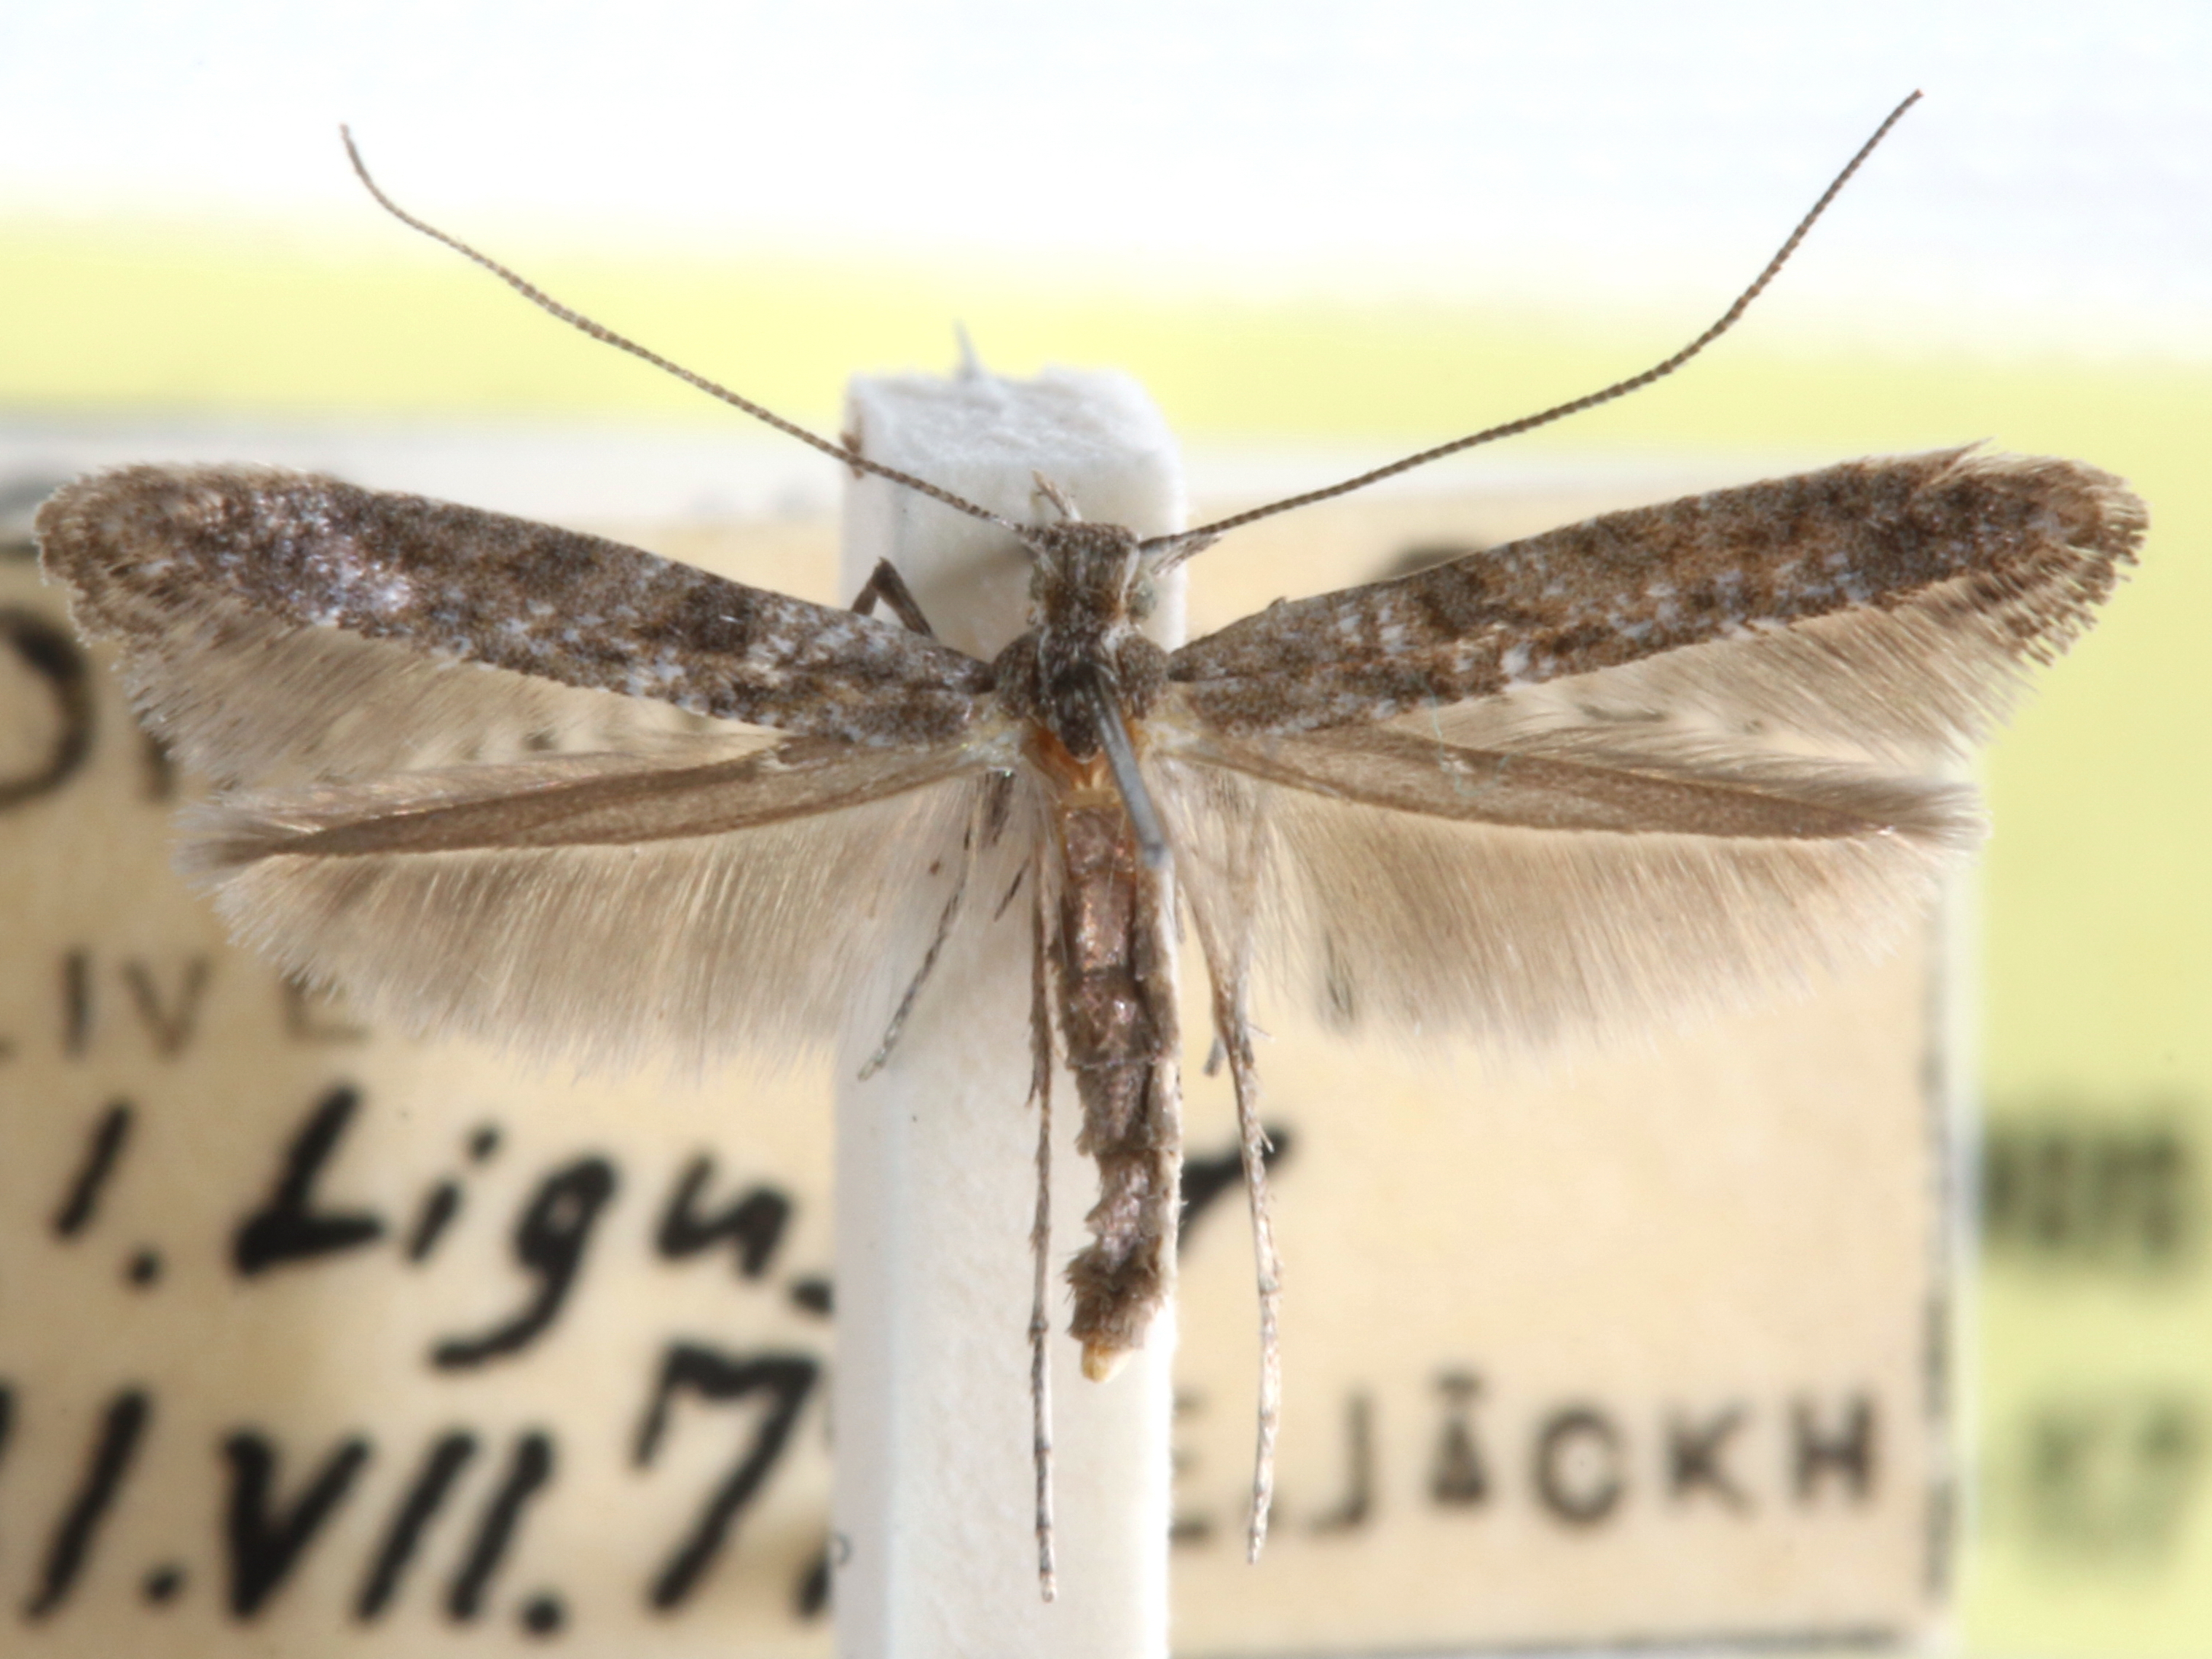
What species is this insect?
Caloptilia onustella
